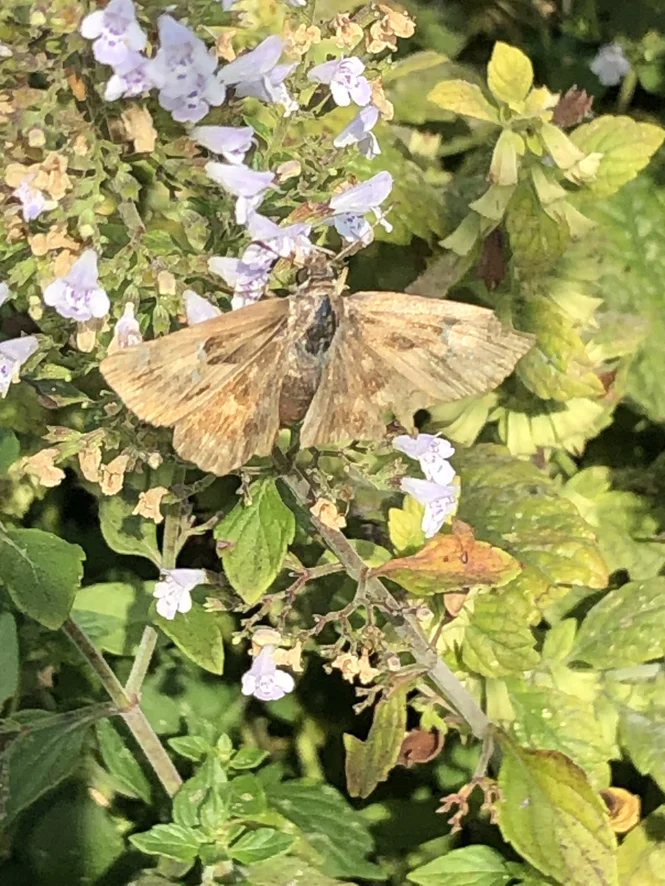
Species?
Carcharodus alceae
